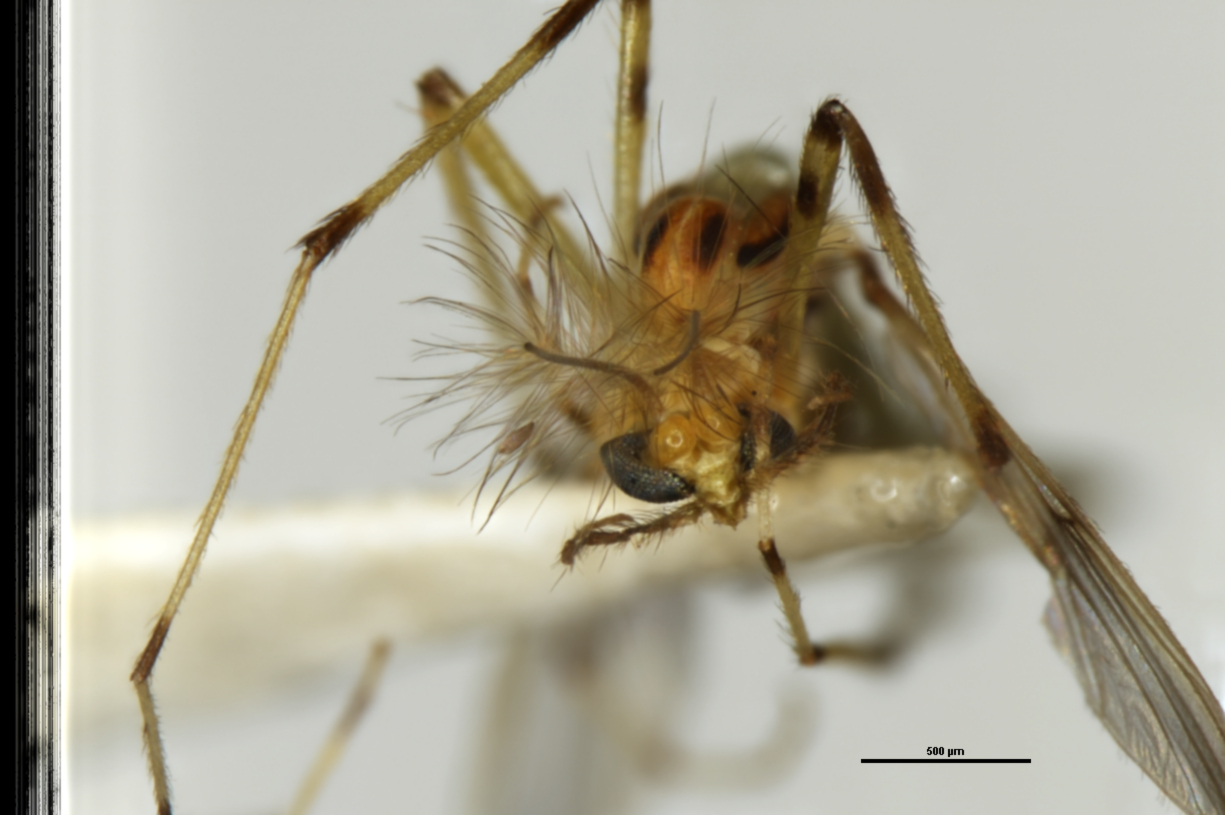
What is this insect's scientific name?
Riethia cinctipes
